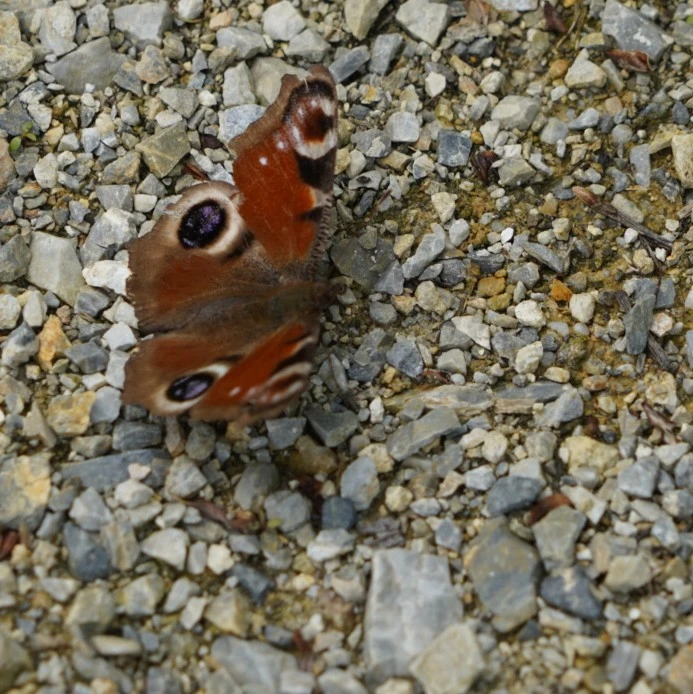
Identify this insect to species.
Aglais io
